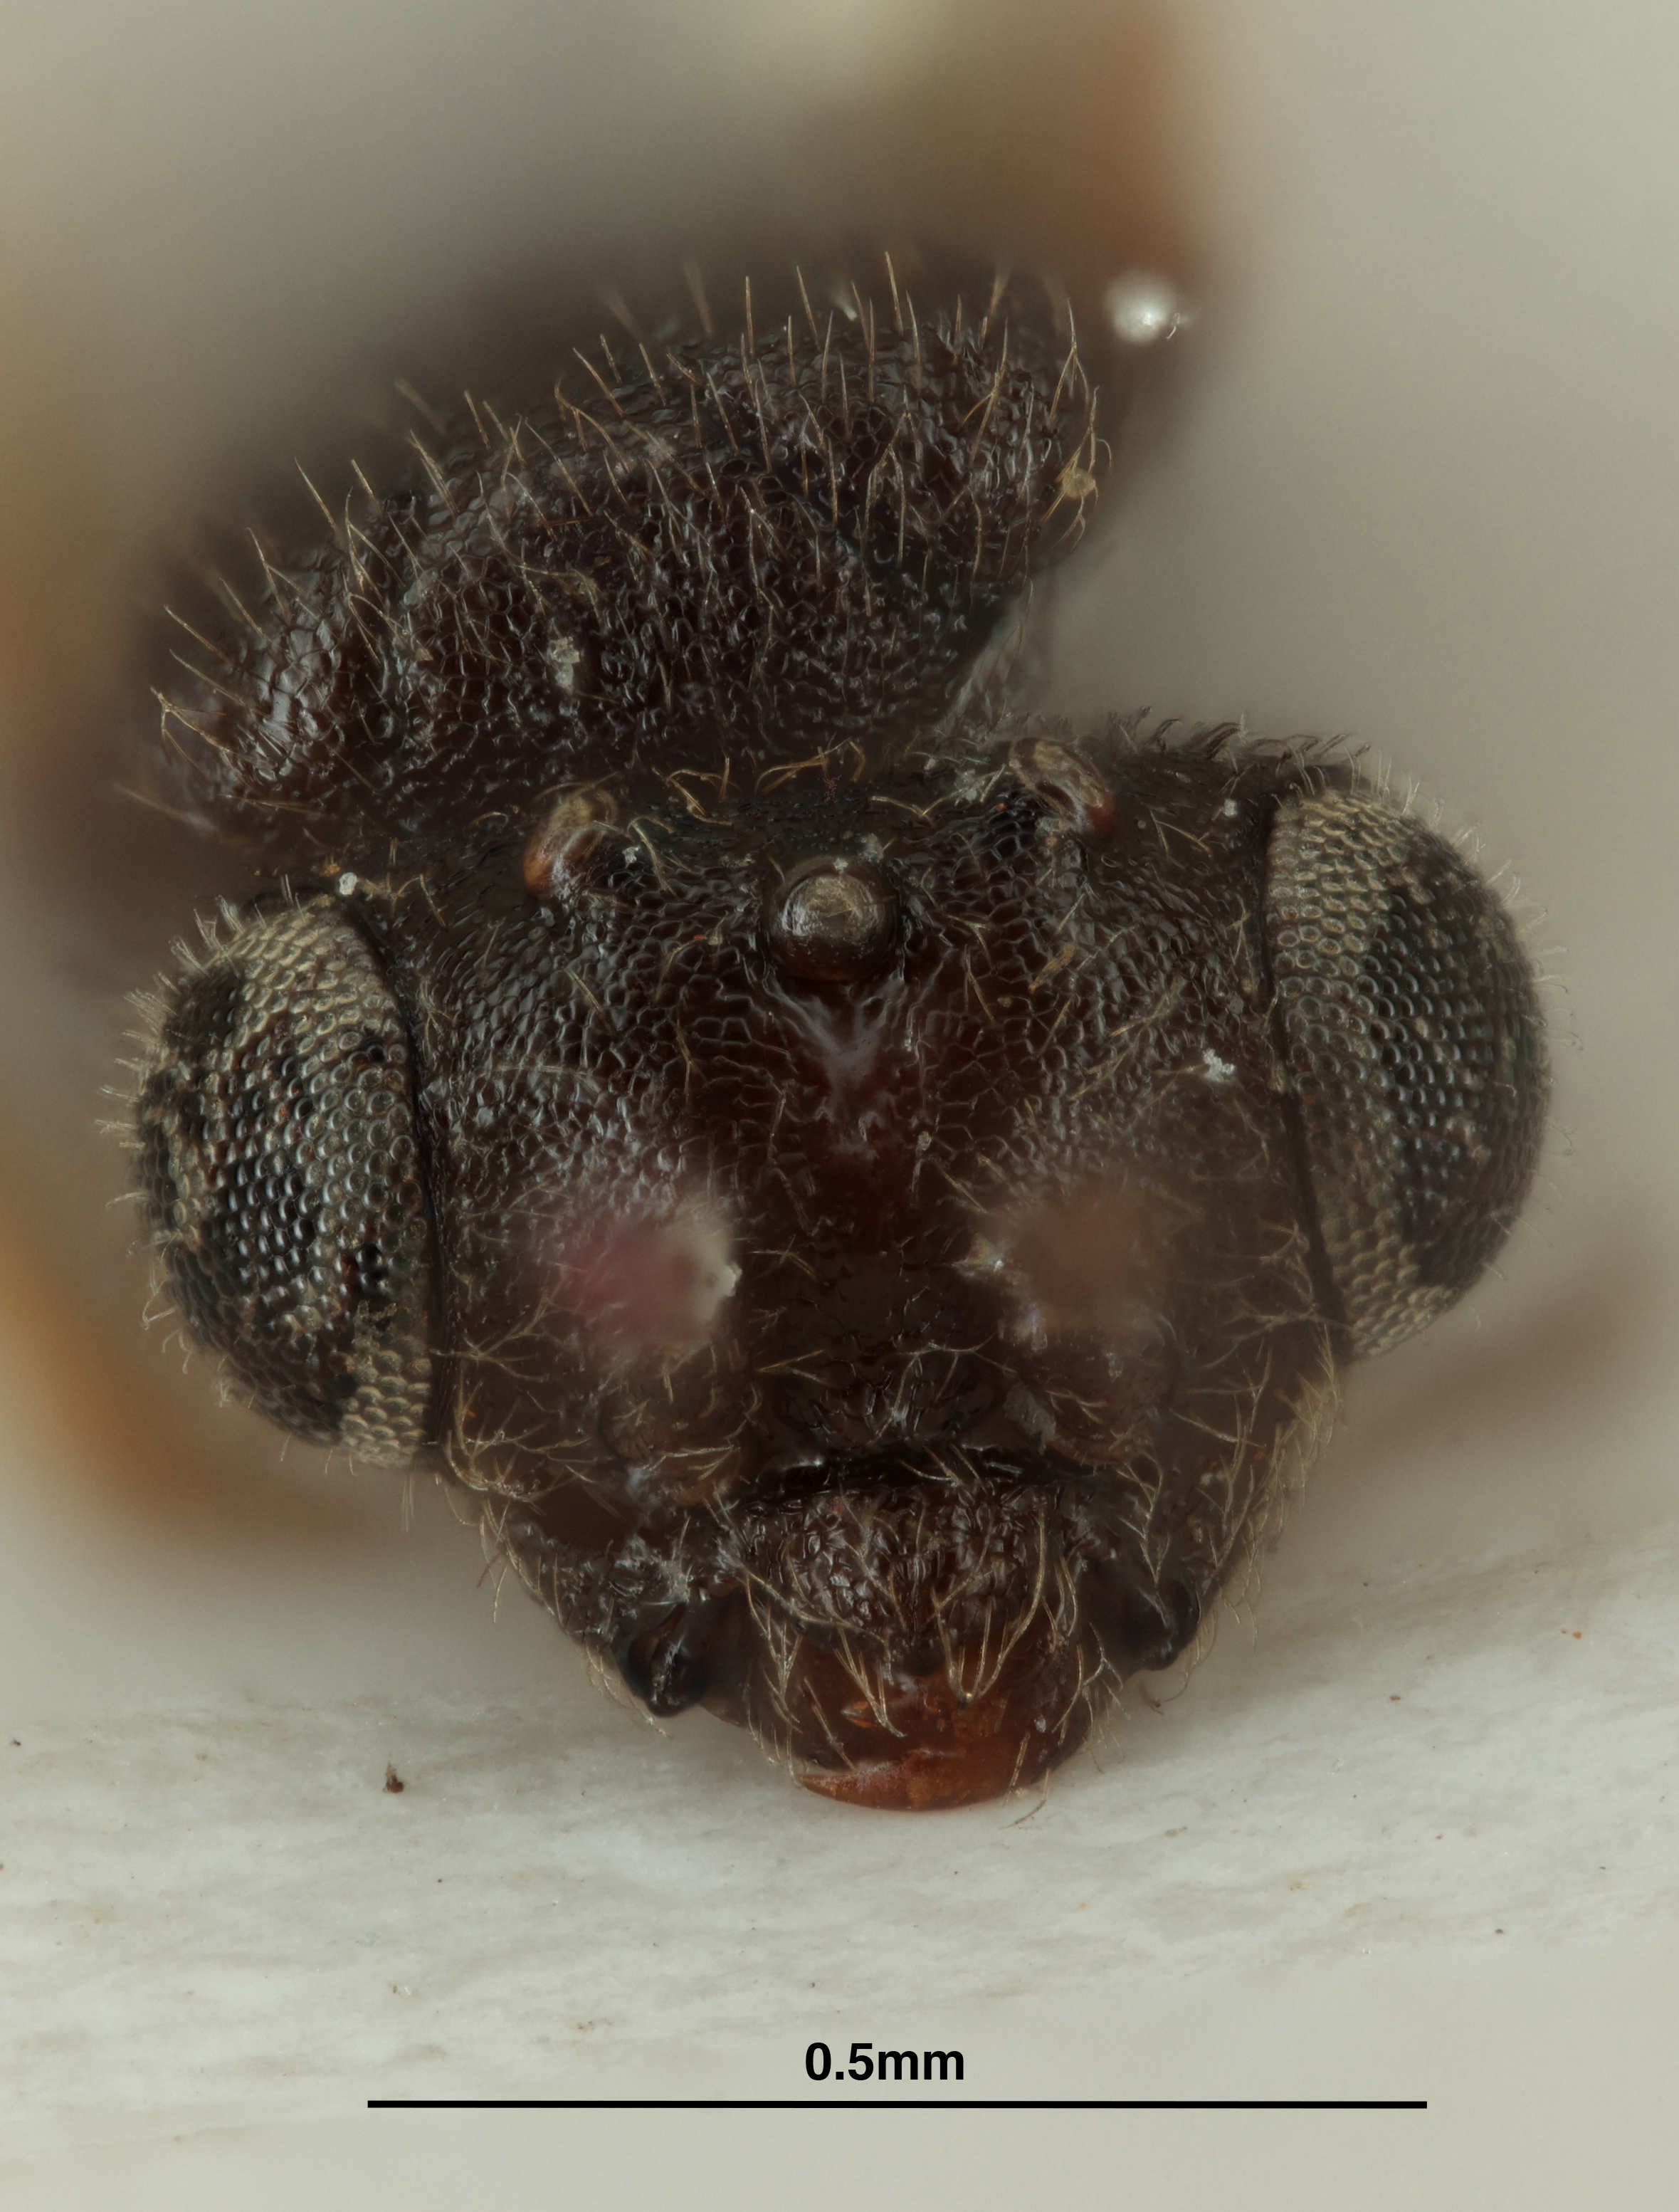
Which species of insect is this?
Labeo texanus
